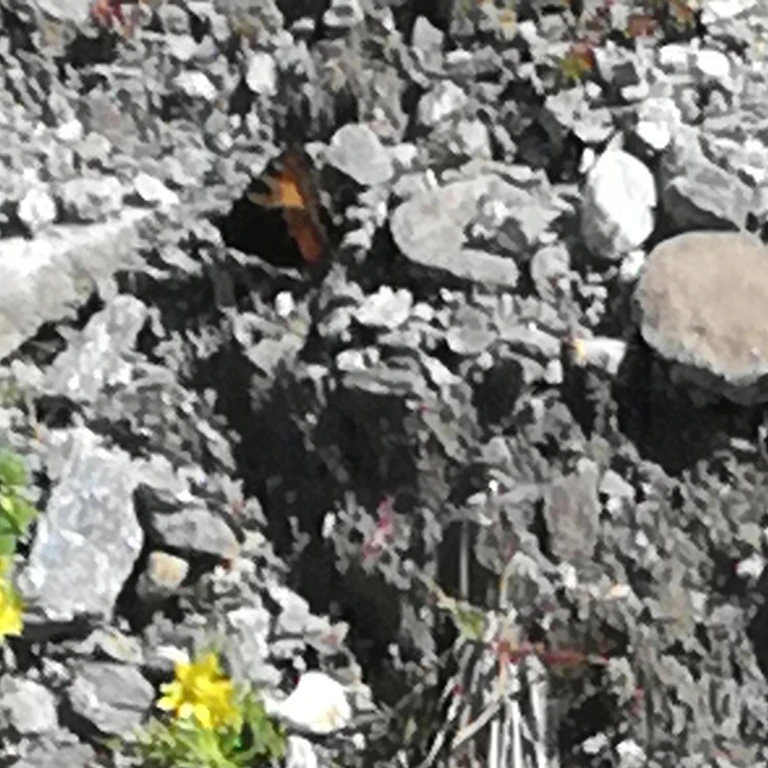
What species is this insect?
Aglais urticae
